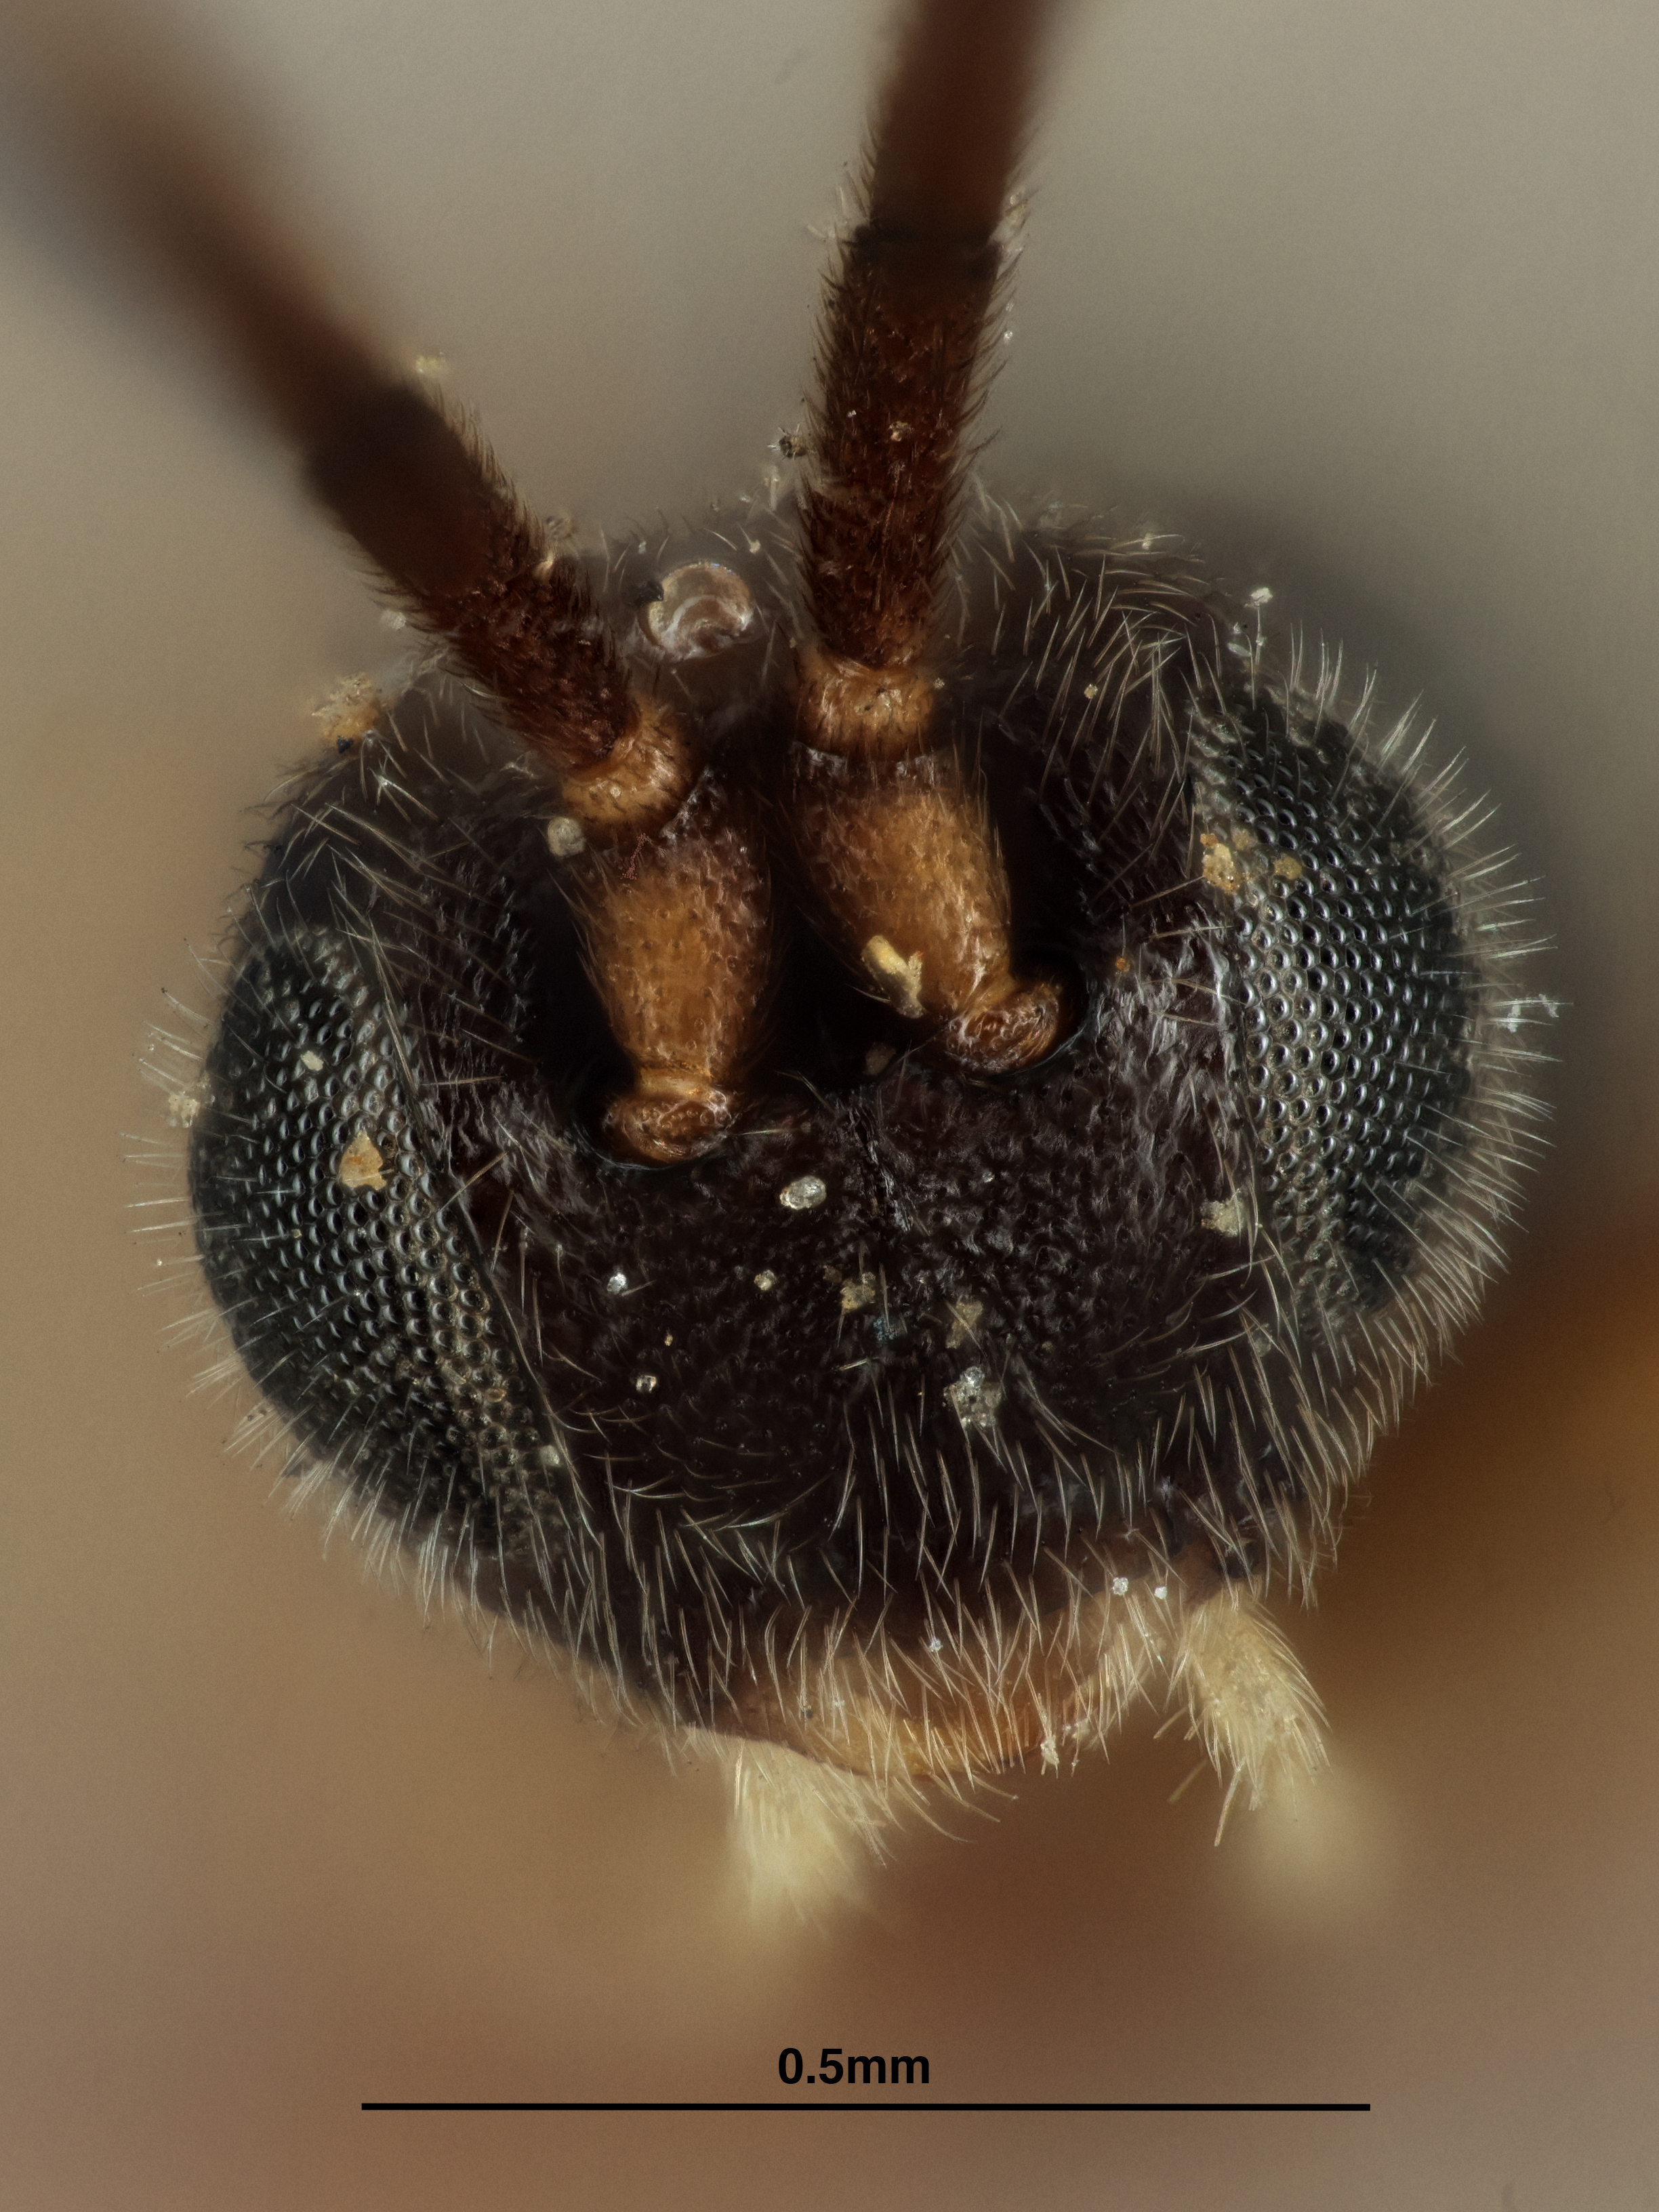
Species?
Apanteles diacrisiae
